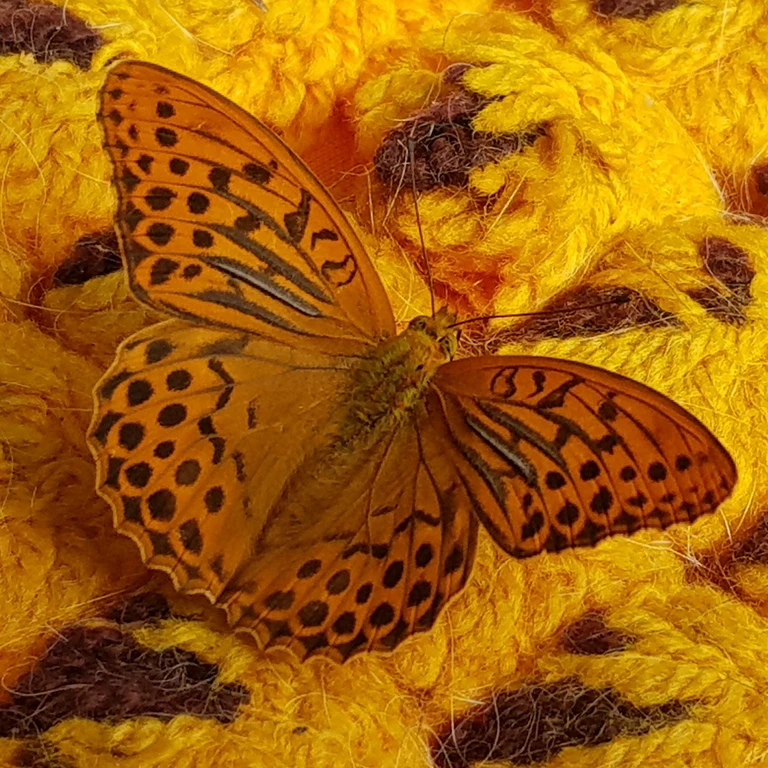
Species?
Argynnis paphia
